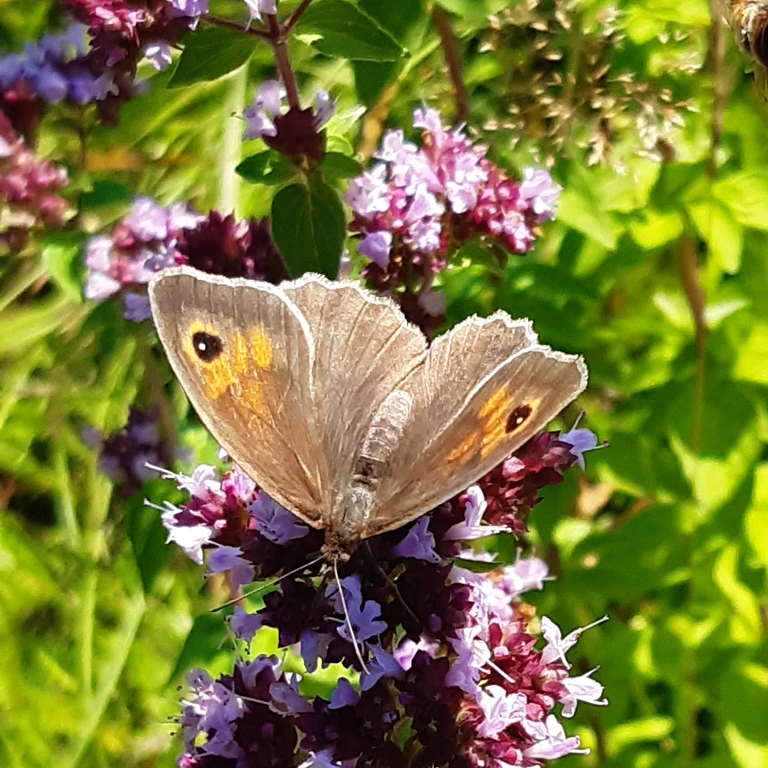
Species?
Maniola jurtina
